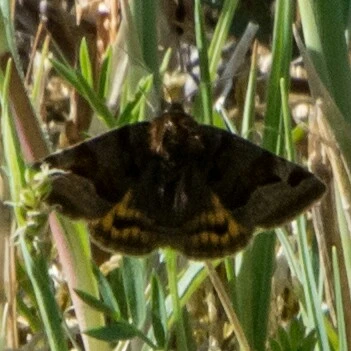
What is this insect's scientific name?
Euclidia glyphica
